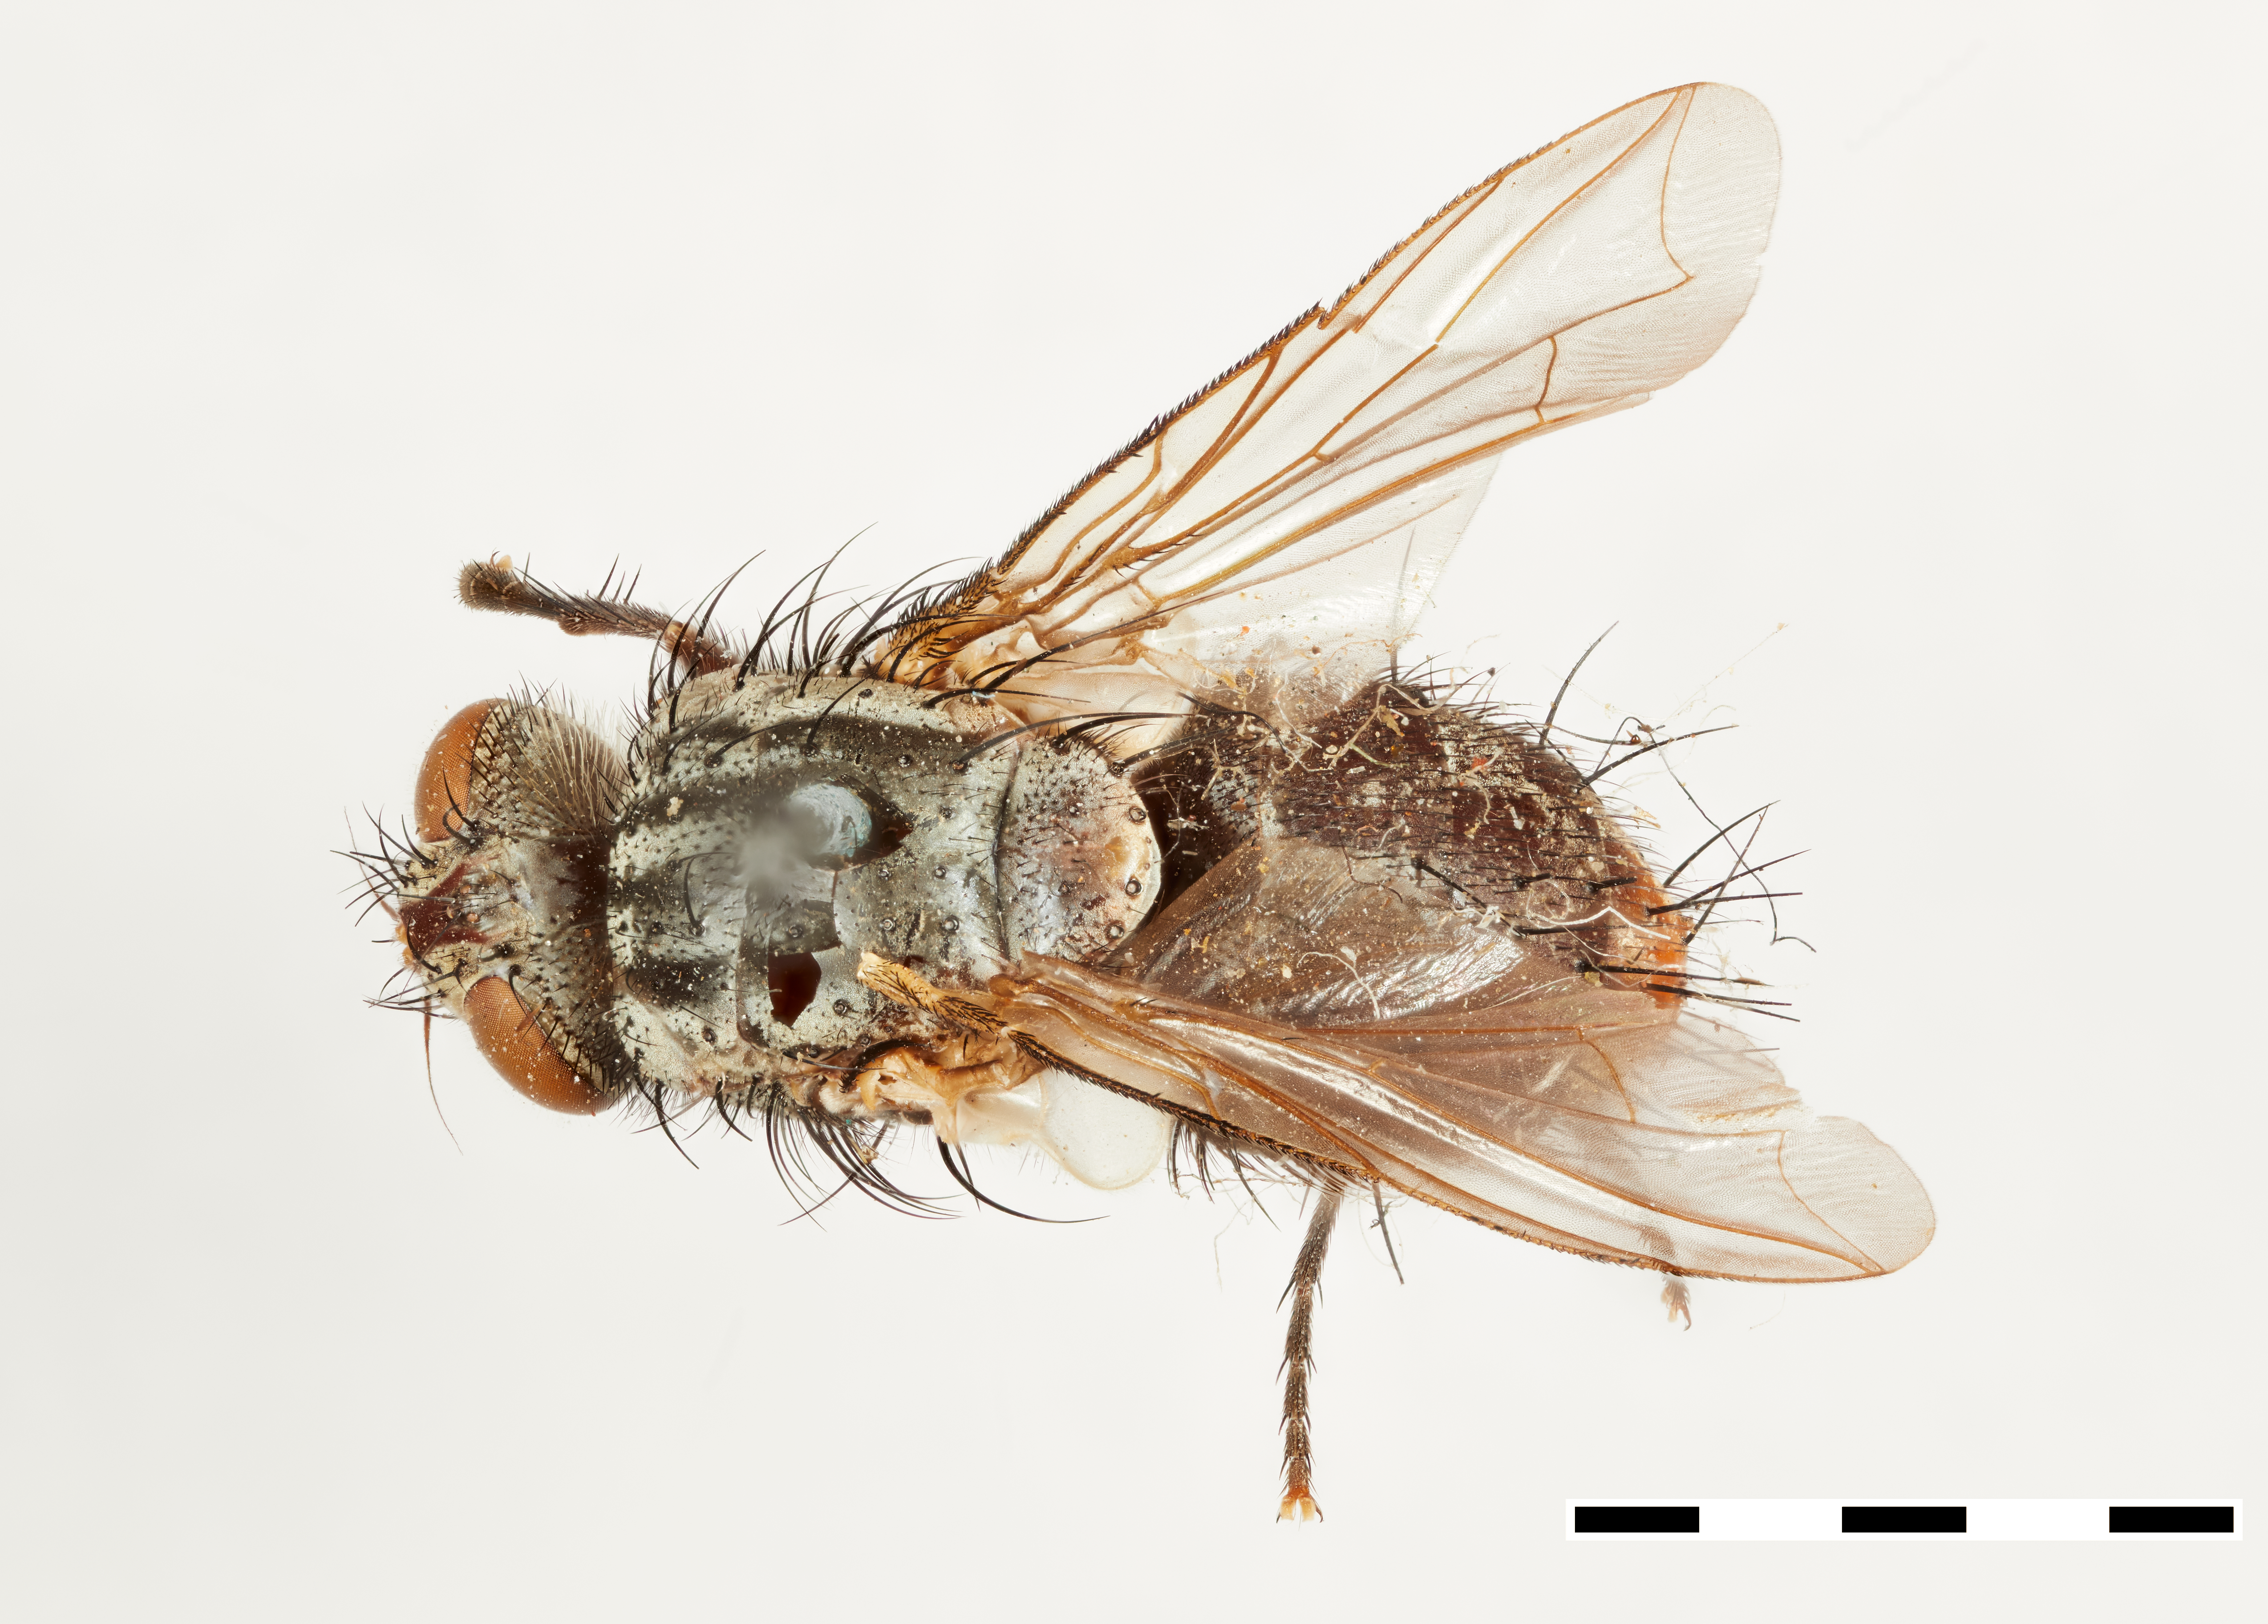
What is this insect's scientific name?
Exoristoides johnsoni
